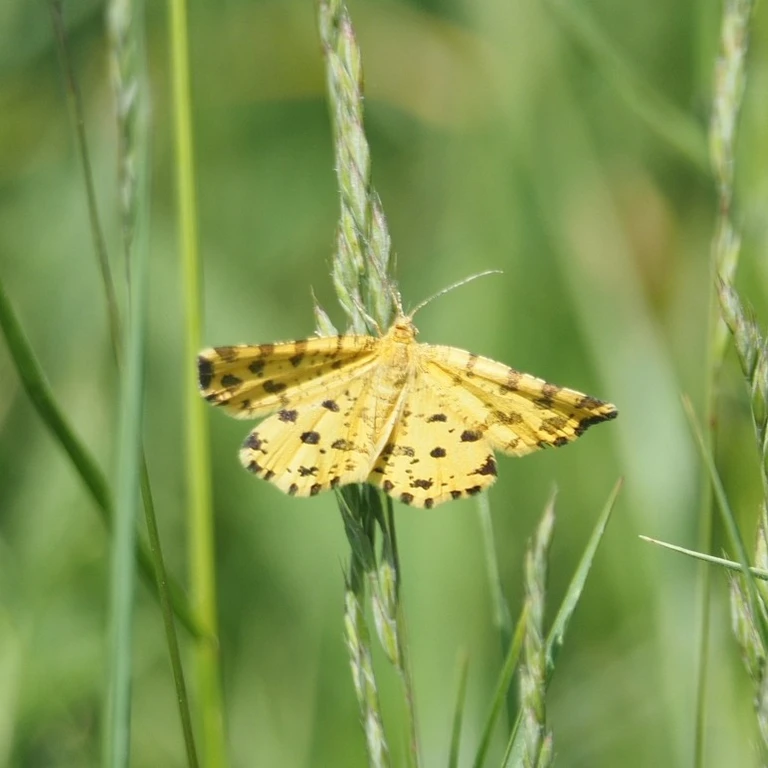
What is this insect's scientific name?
Pseudopanthera macularia
